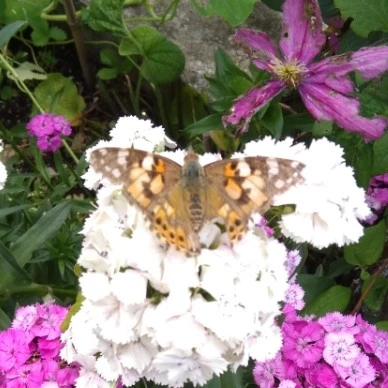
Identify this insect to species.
Vanessa cardui
